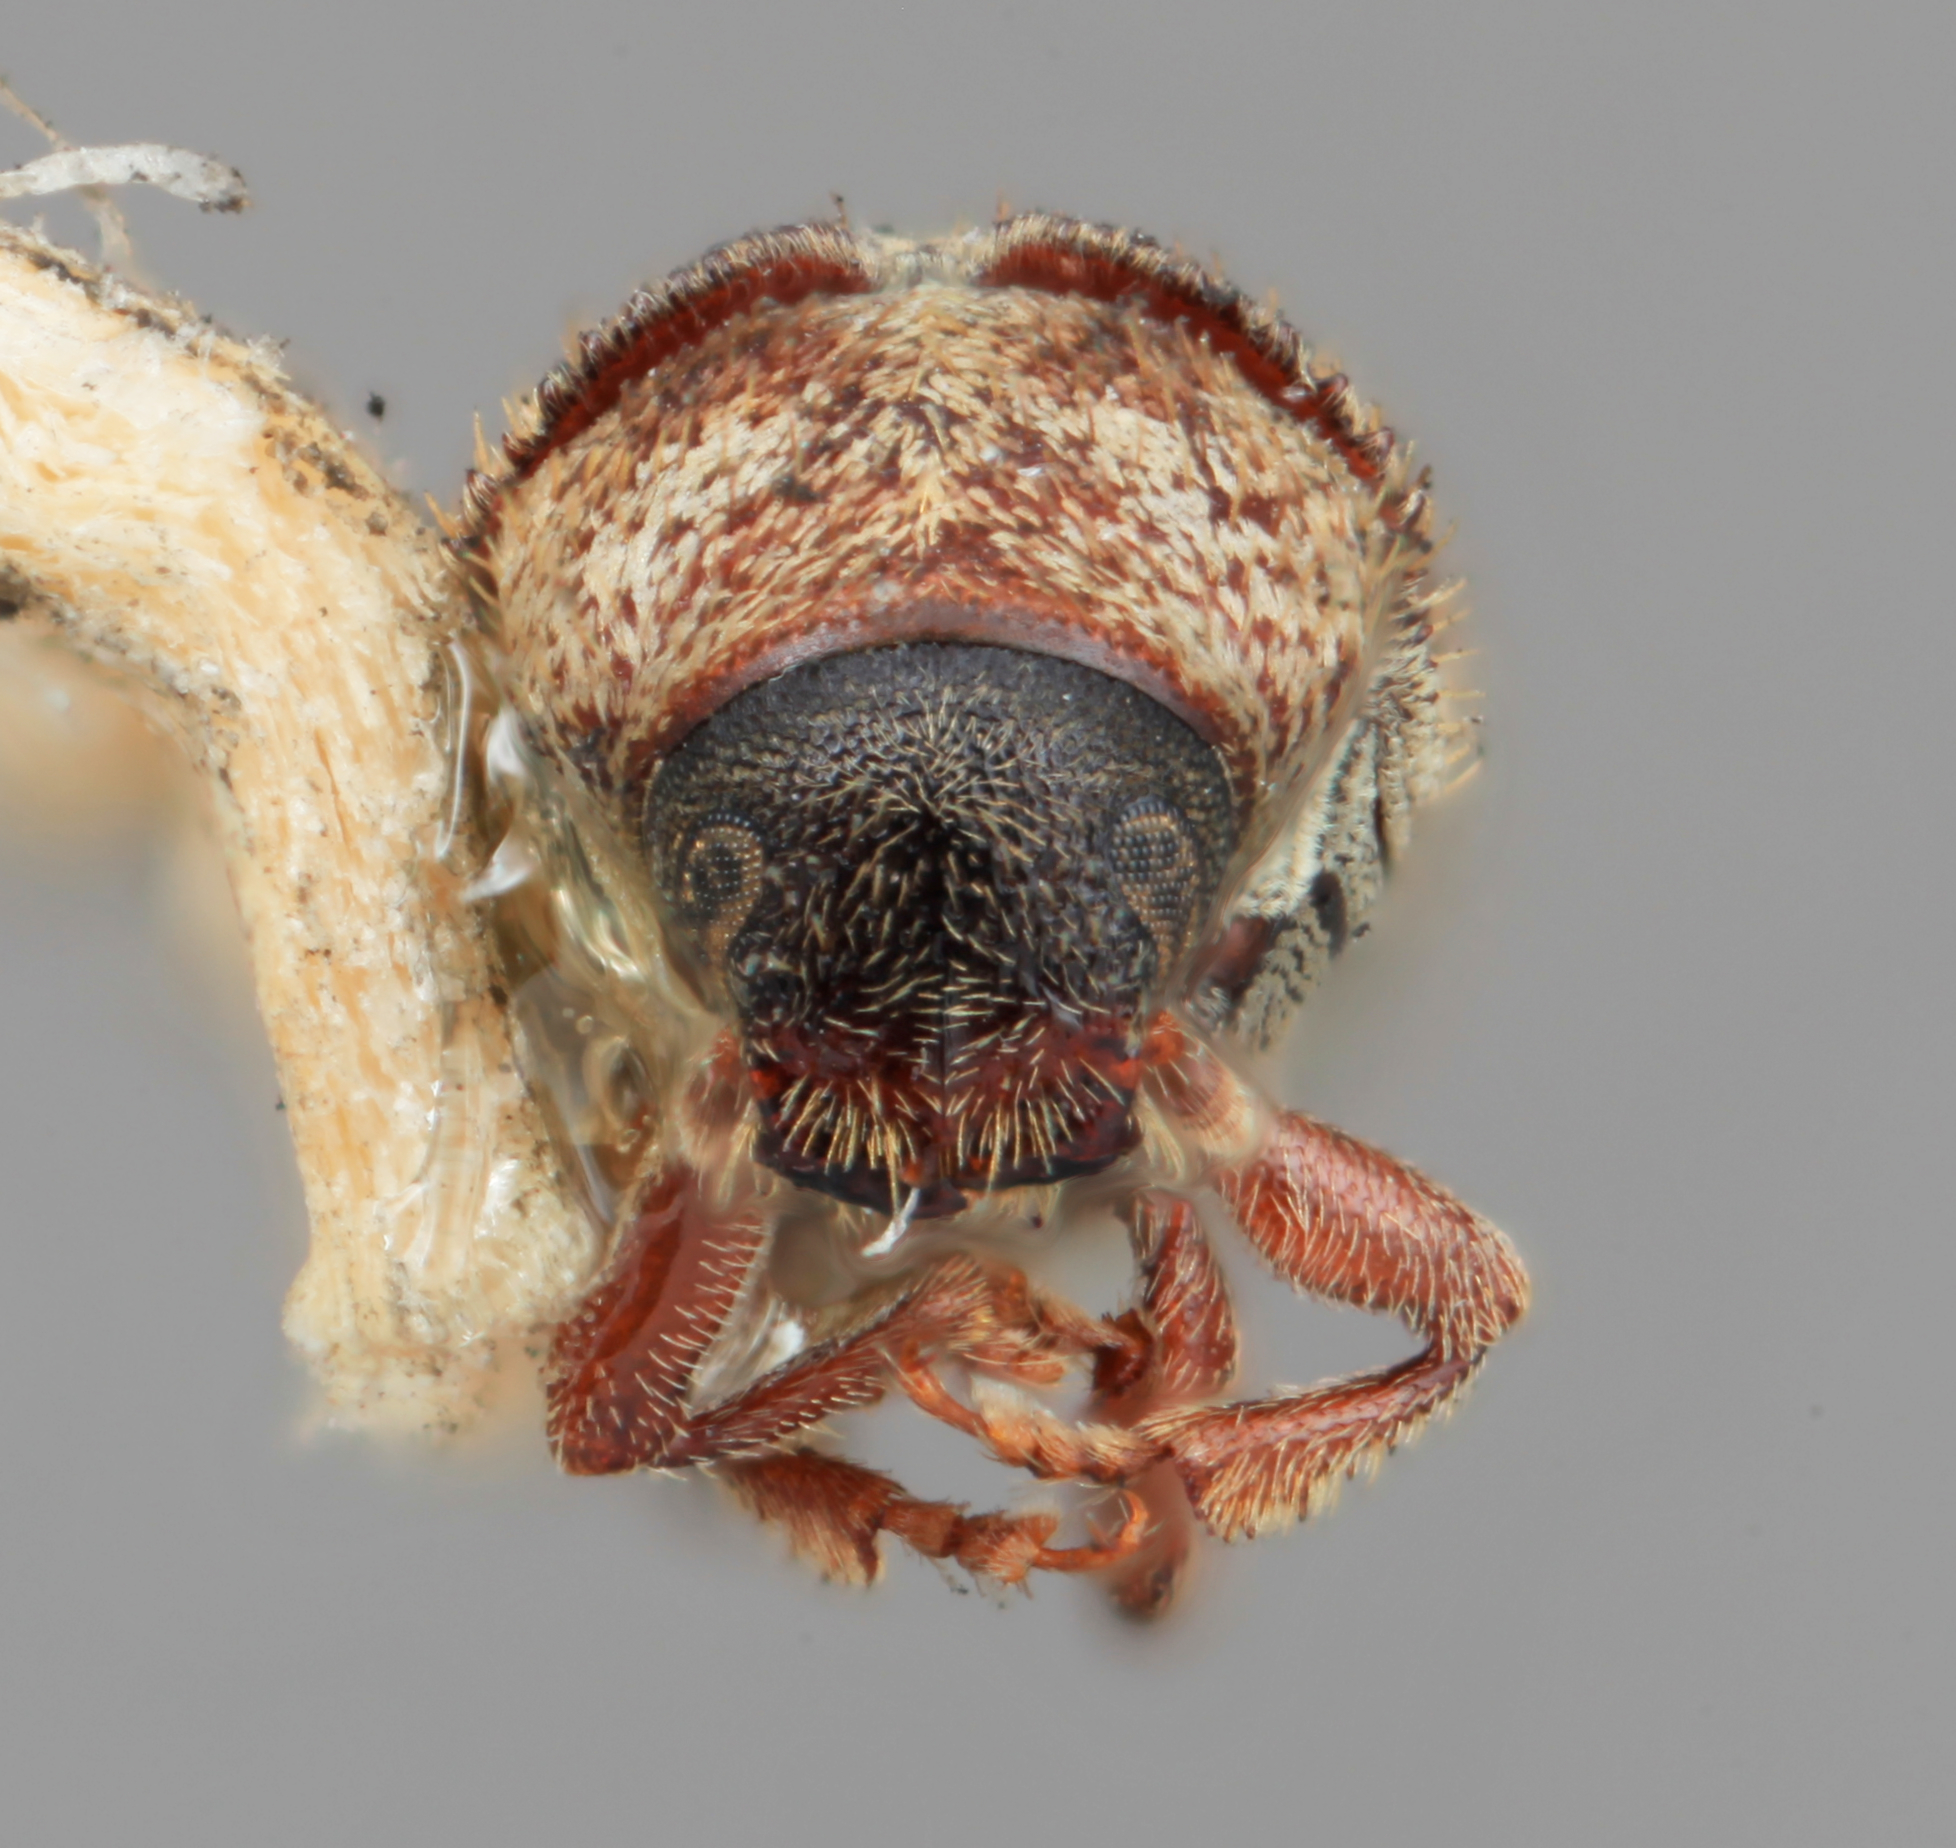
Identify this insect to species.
Pseudohylesinus pini
